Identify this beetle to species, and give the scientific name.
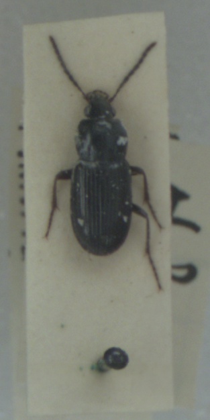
Pterostichus vernalis
